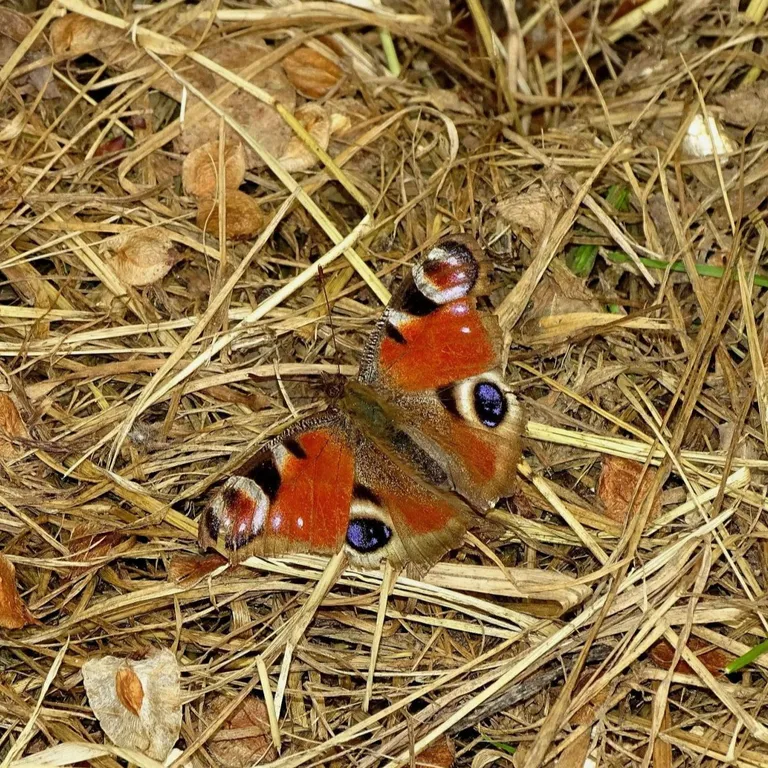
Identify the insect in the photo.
Aglais io
